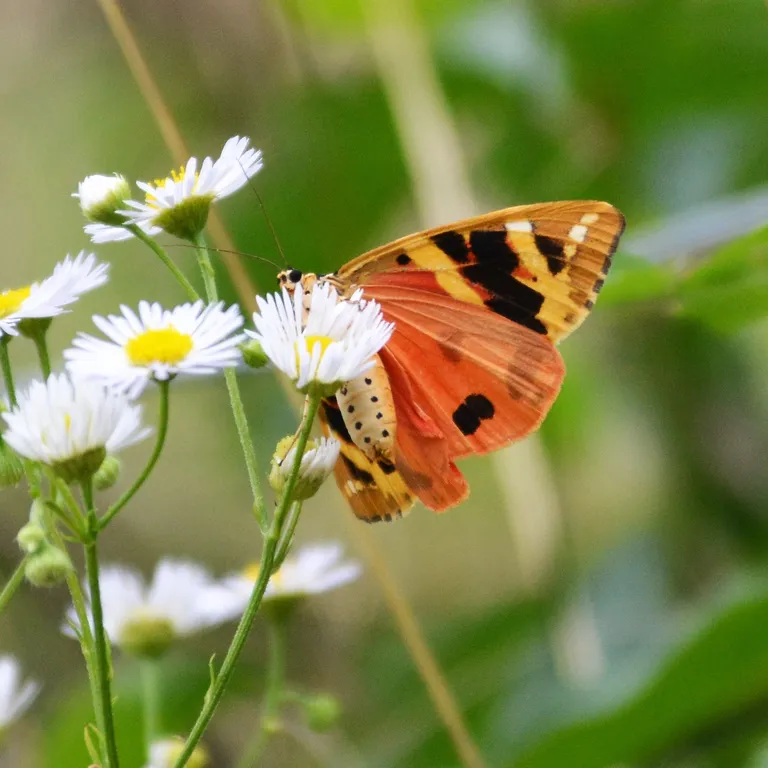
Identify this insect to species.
Euplagia quadripunctaria
